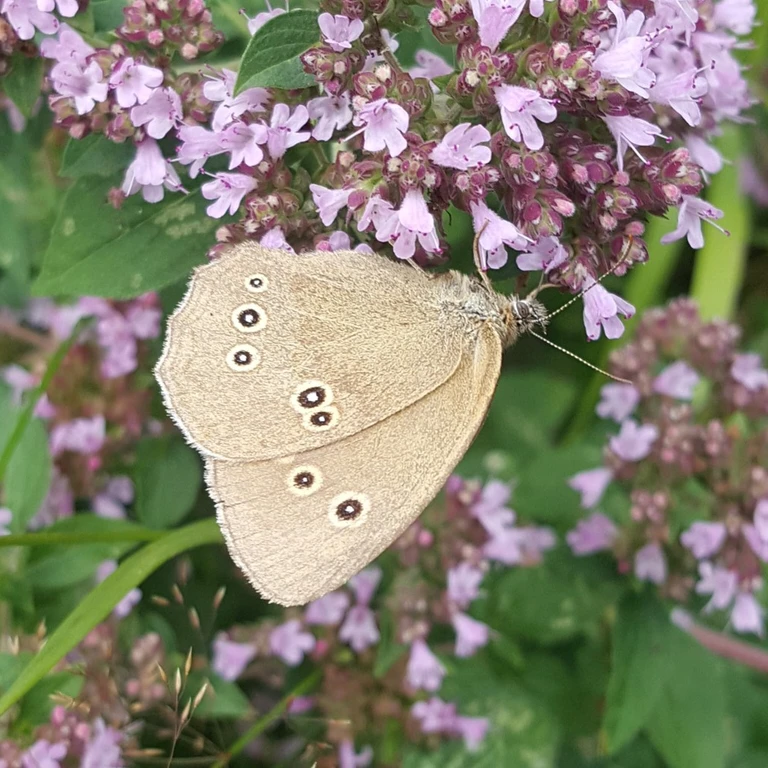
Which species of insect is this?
Aphantopus hyperantus
